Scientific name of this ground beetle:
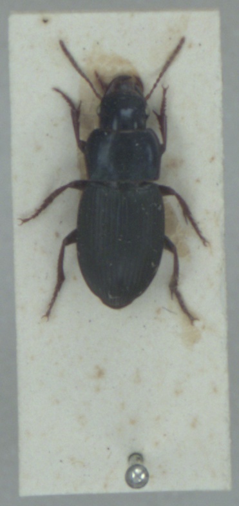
Harpalus rubripes
